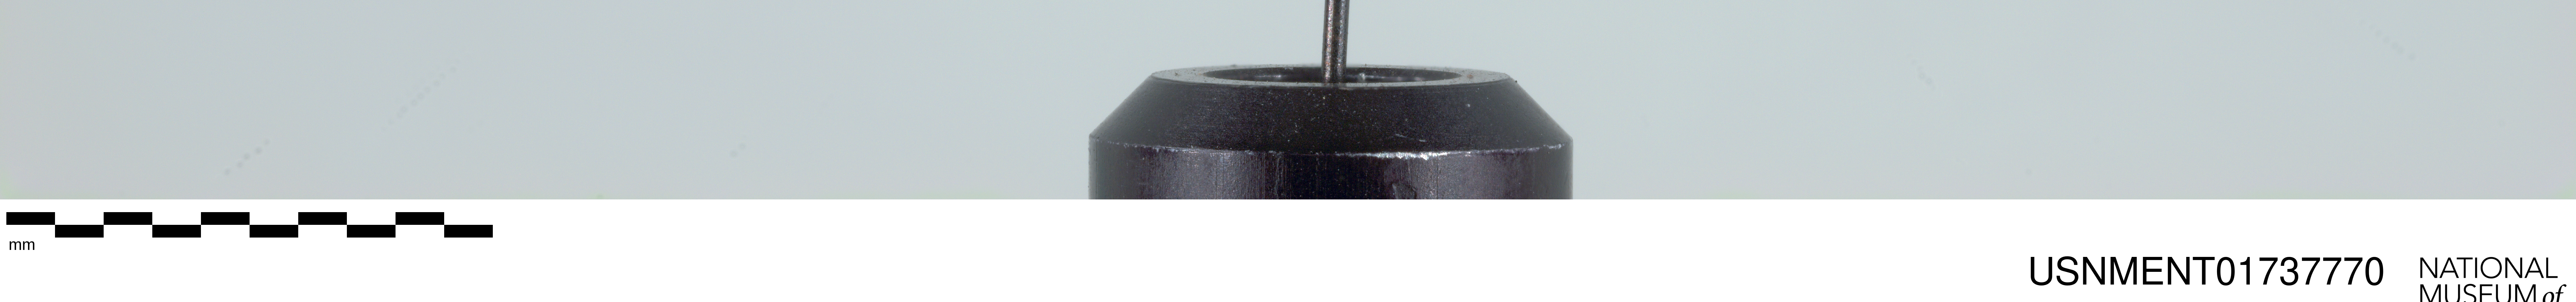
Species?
Xenoglossa utahensis
